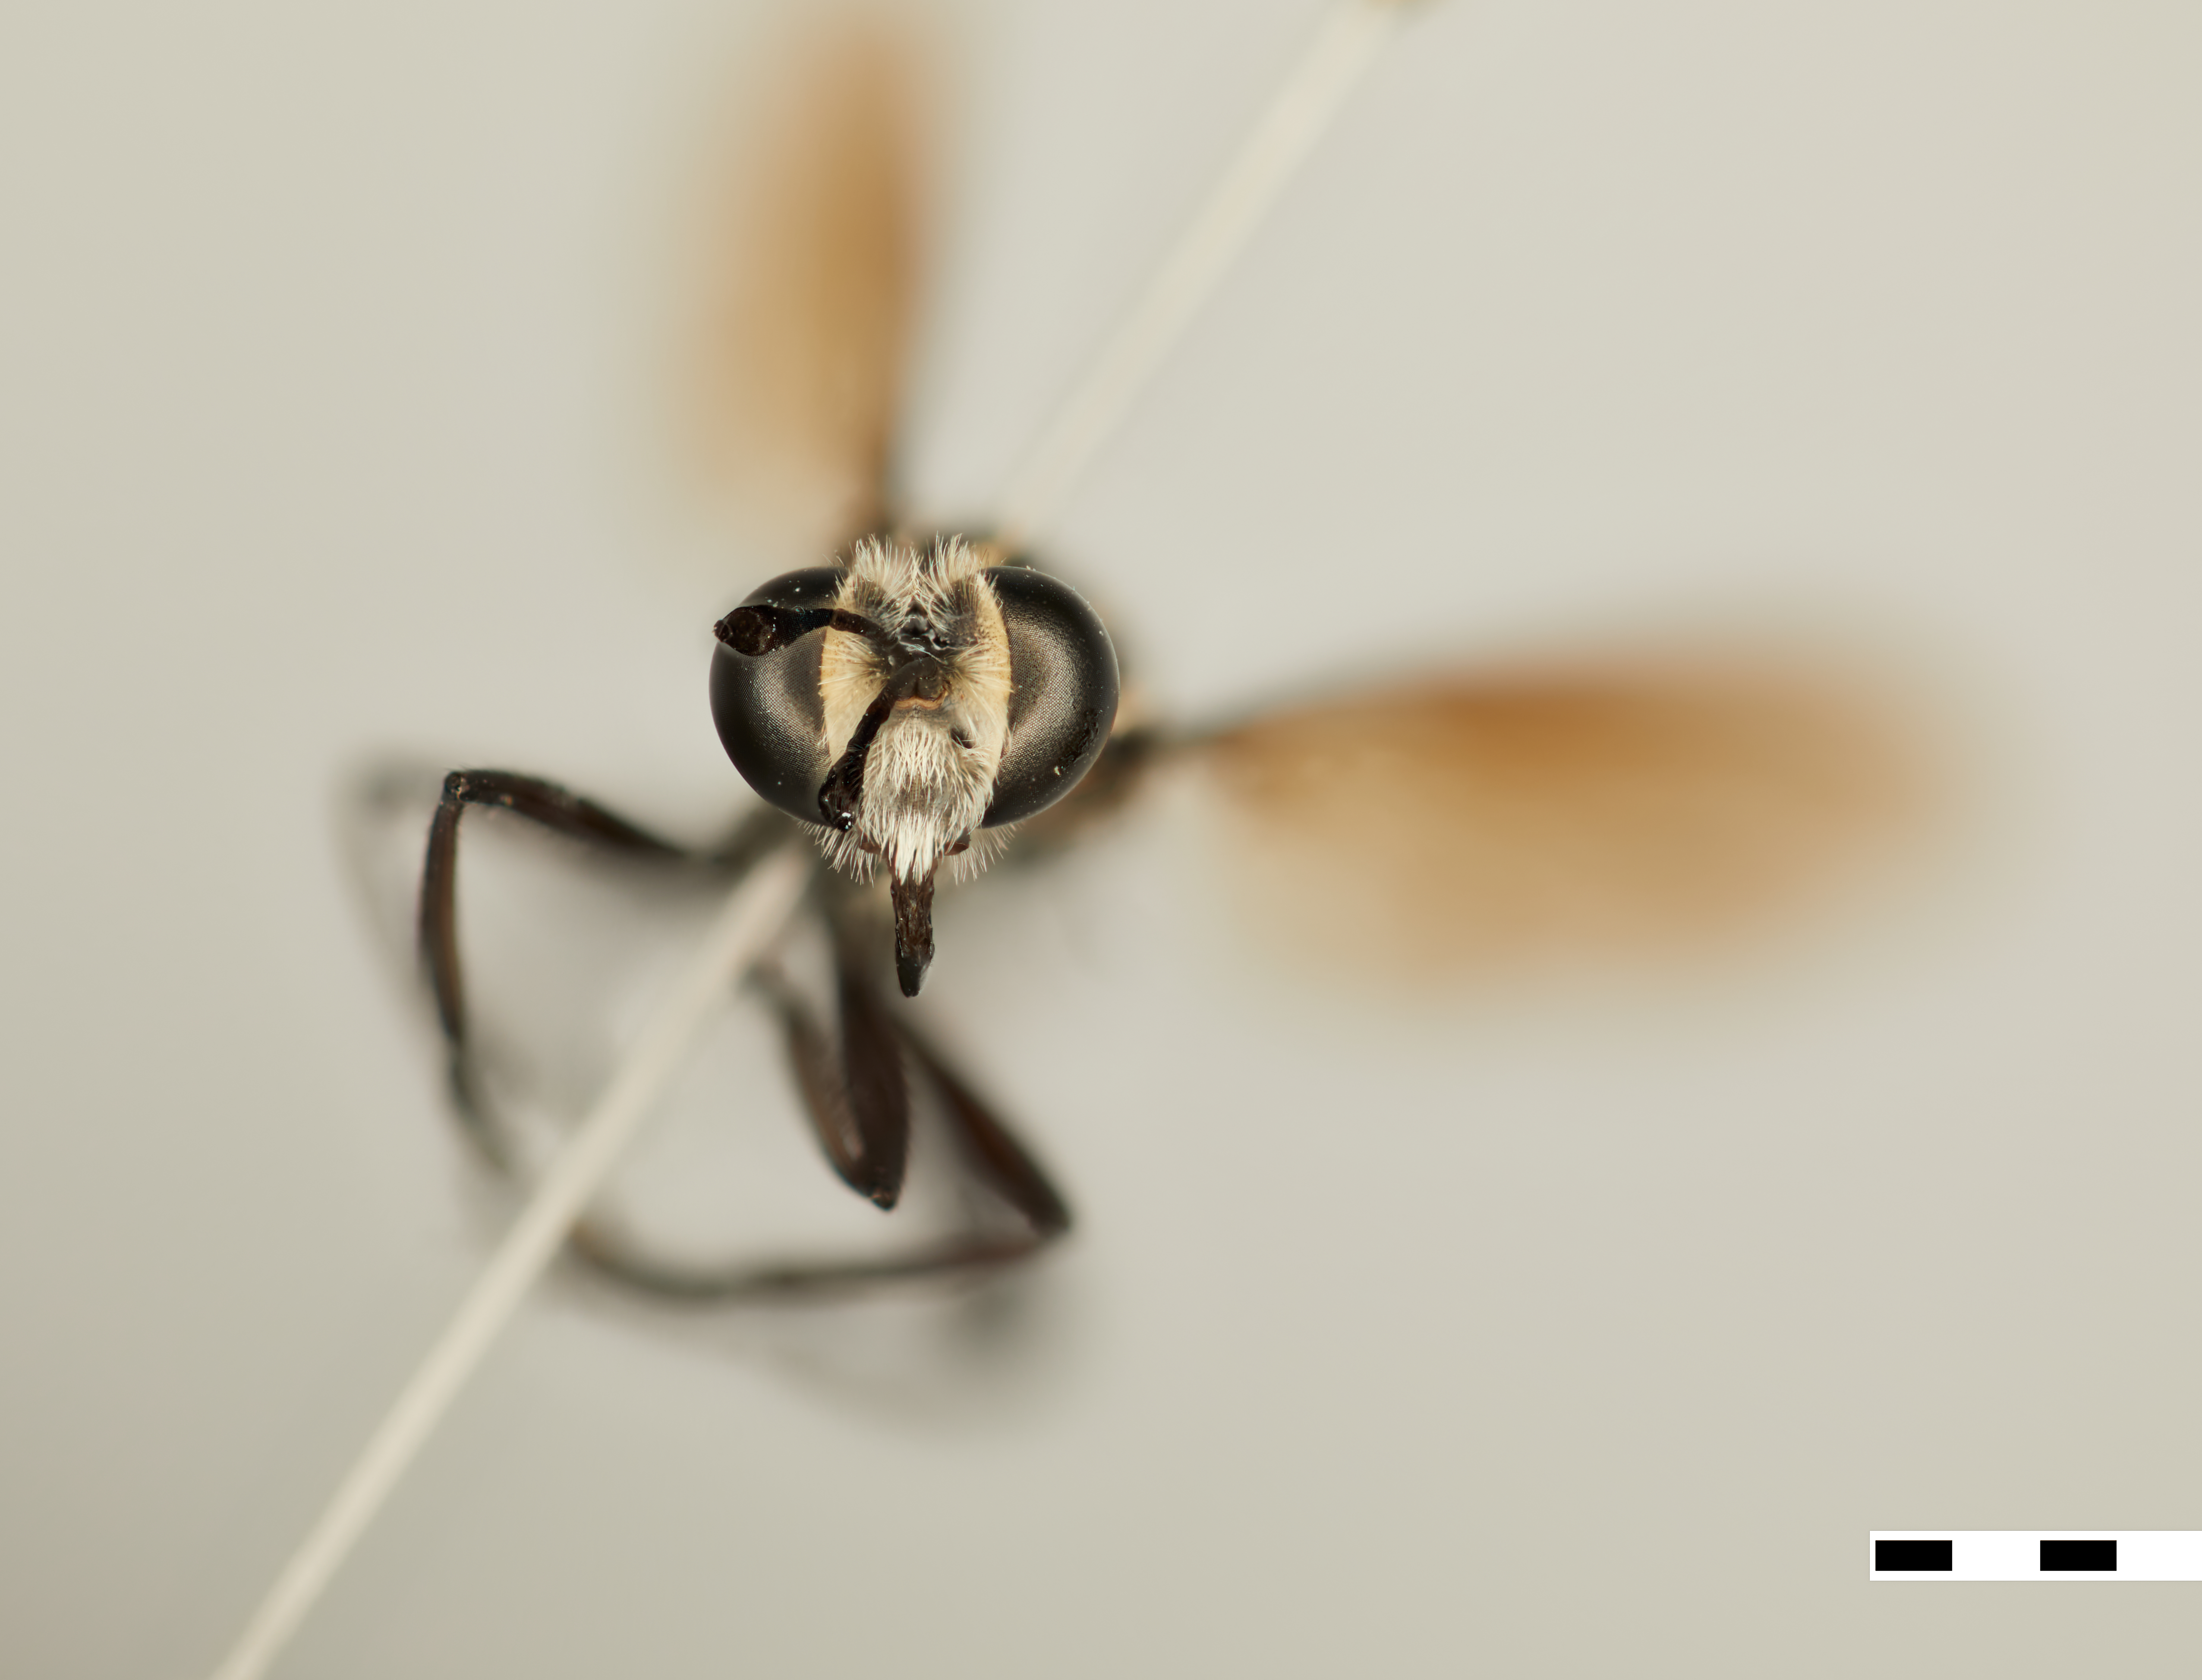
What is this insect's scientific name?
Stratiomydas rufiventris
